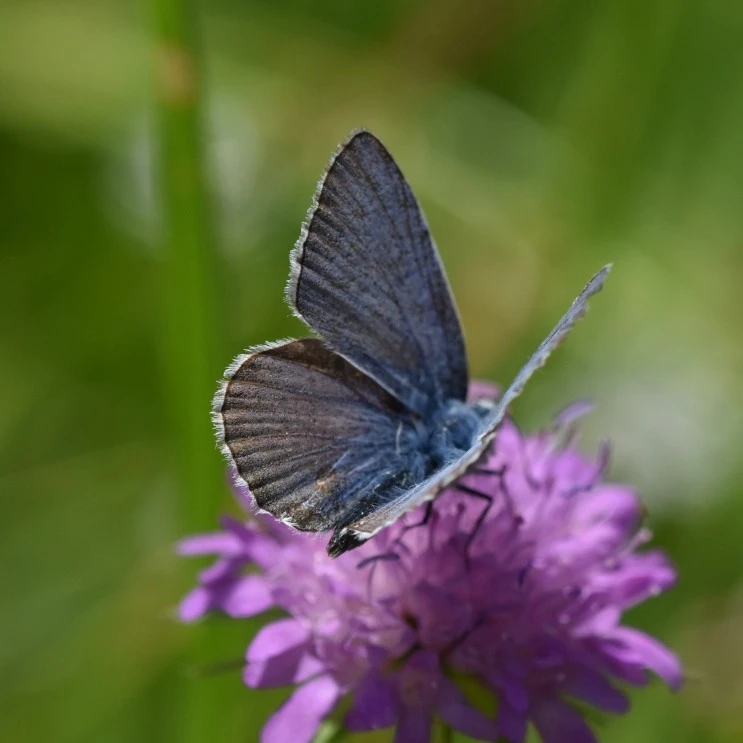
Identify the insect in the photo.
Polyommatus icarus
